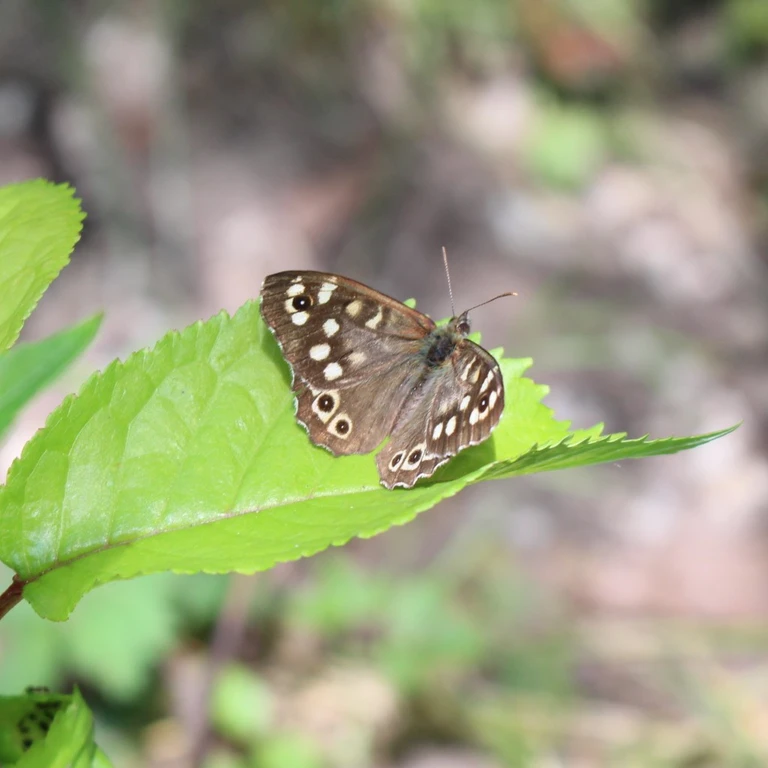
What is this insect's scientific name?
Pararge aegeria
